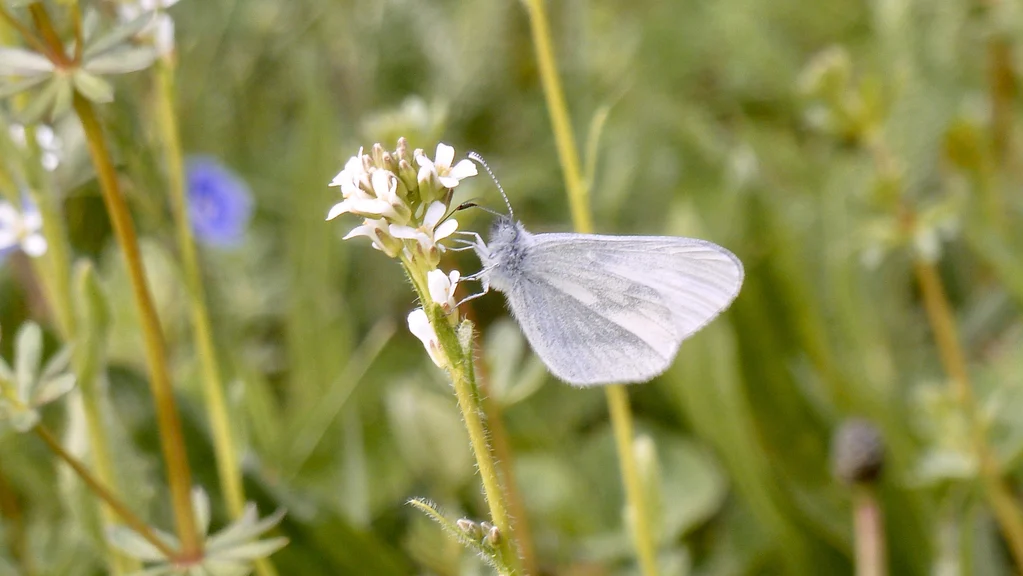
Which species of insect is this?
Leptidea sinapis/juvernica
